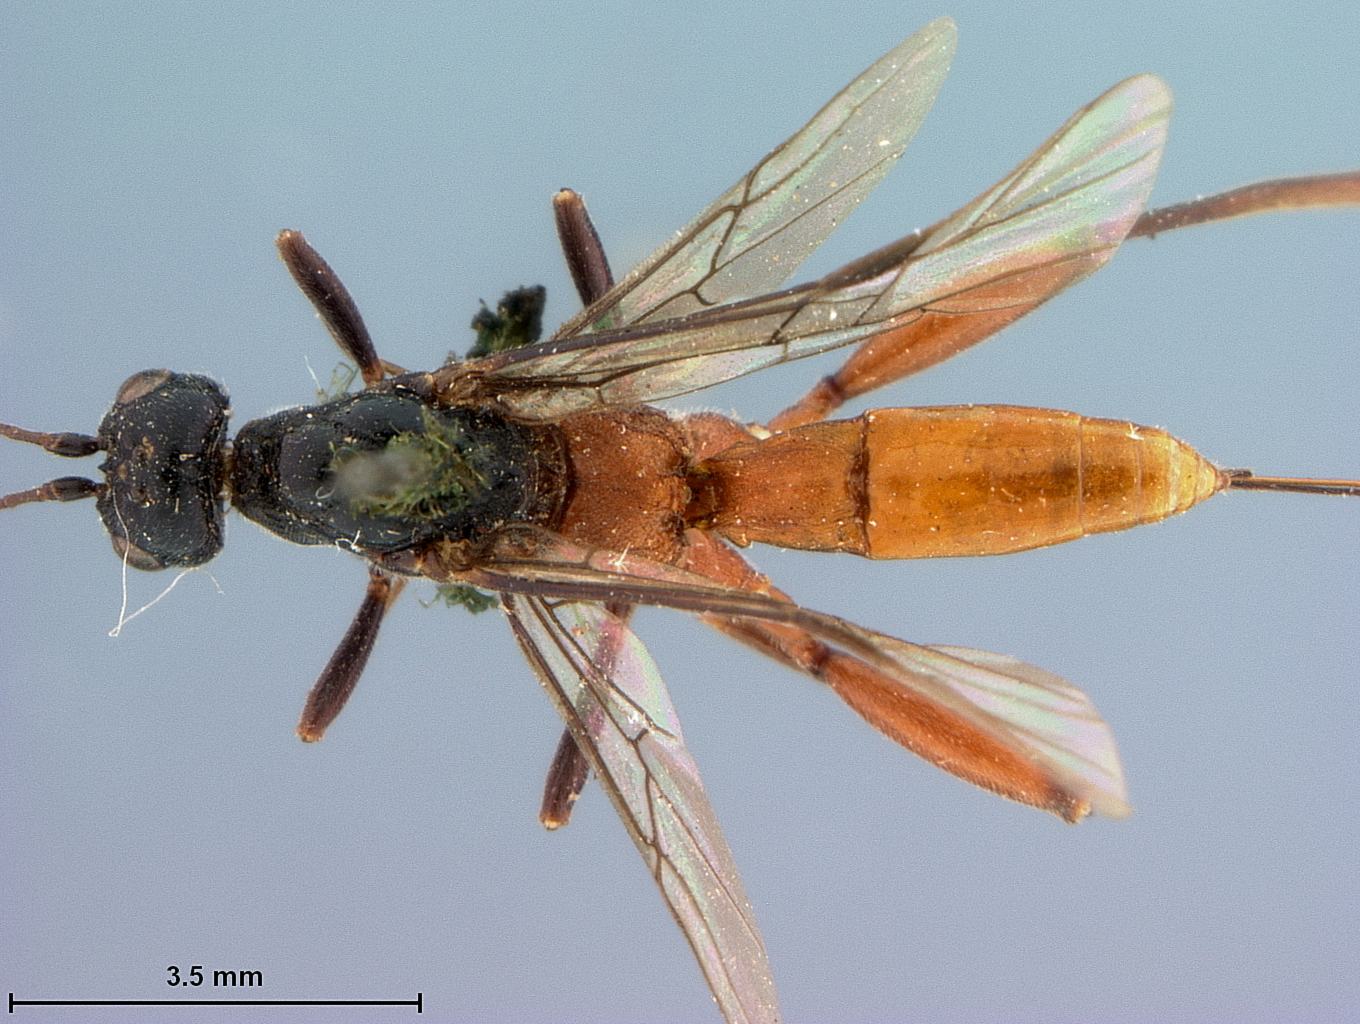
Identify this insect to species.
Helcon texanus
